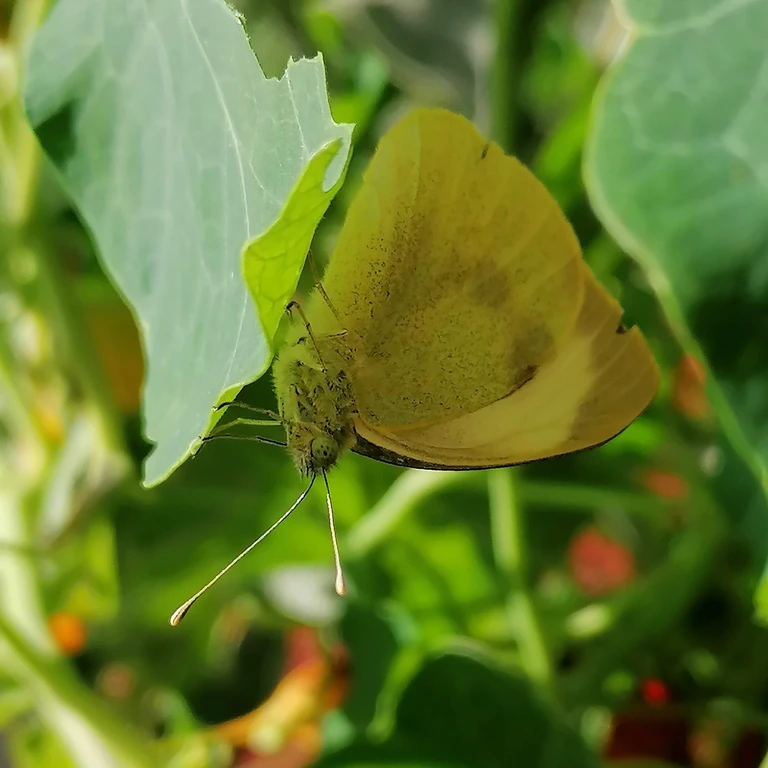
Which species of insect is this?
Pieris brassicae
